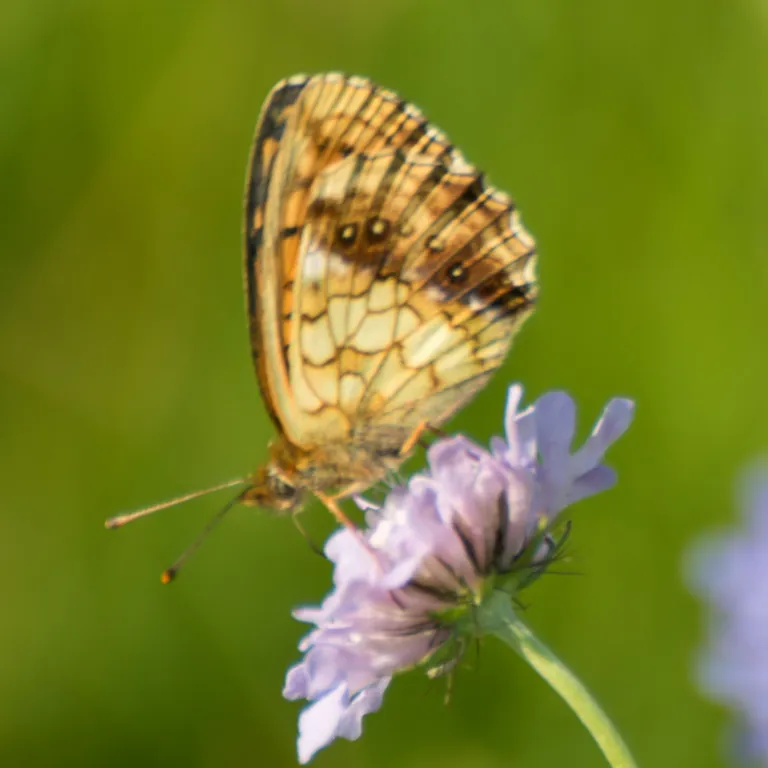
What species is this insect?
Brenthis ino
